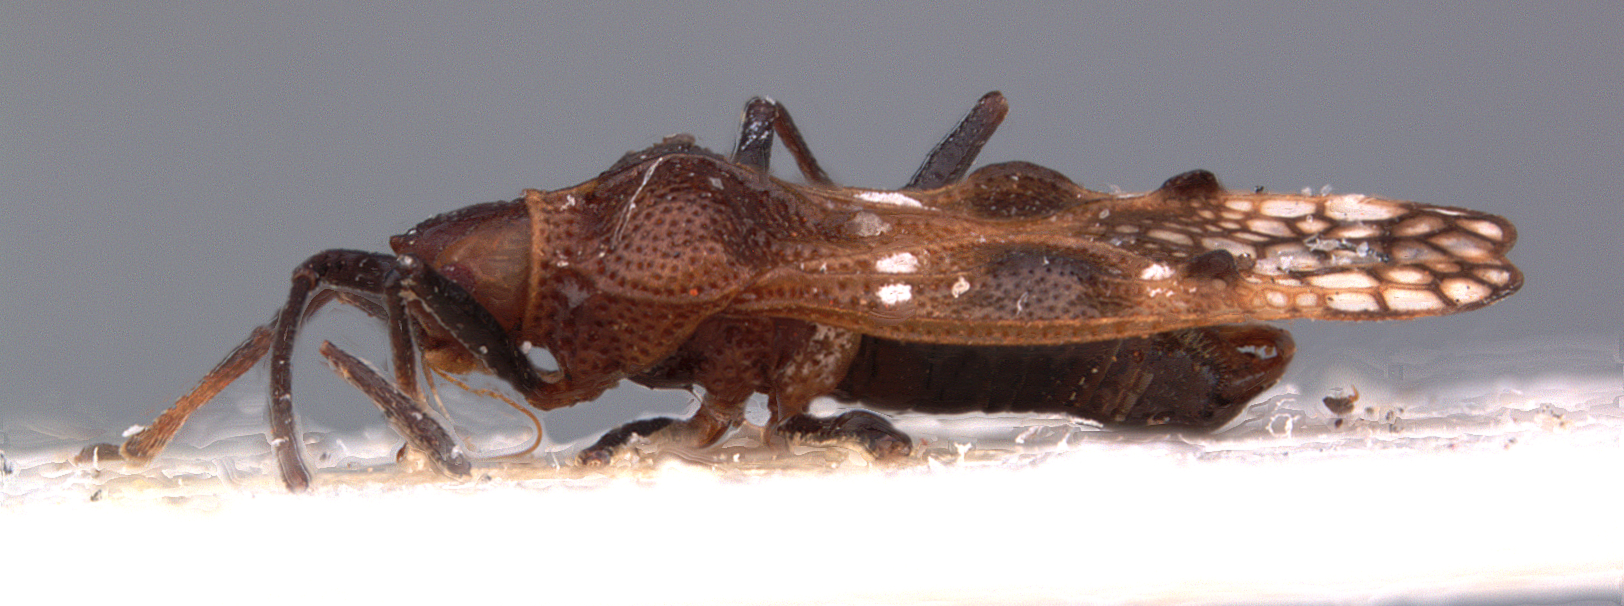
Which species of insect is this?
Lembella polita
